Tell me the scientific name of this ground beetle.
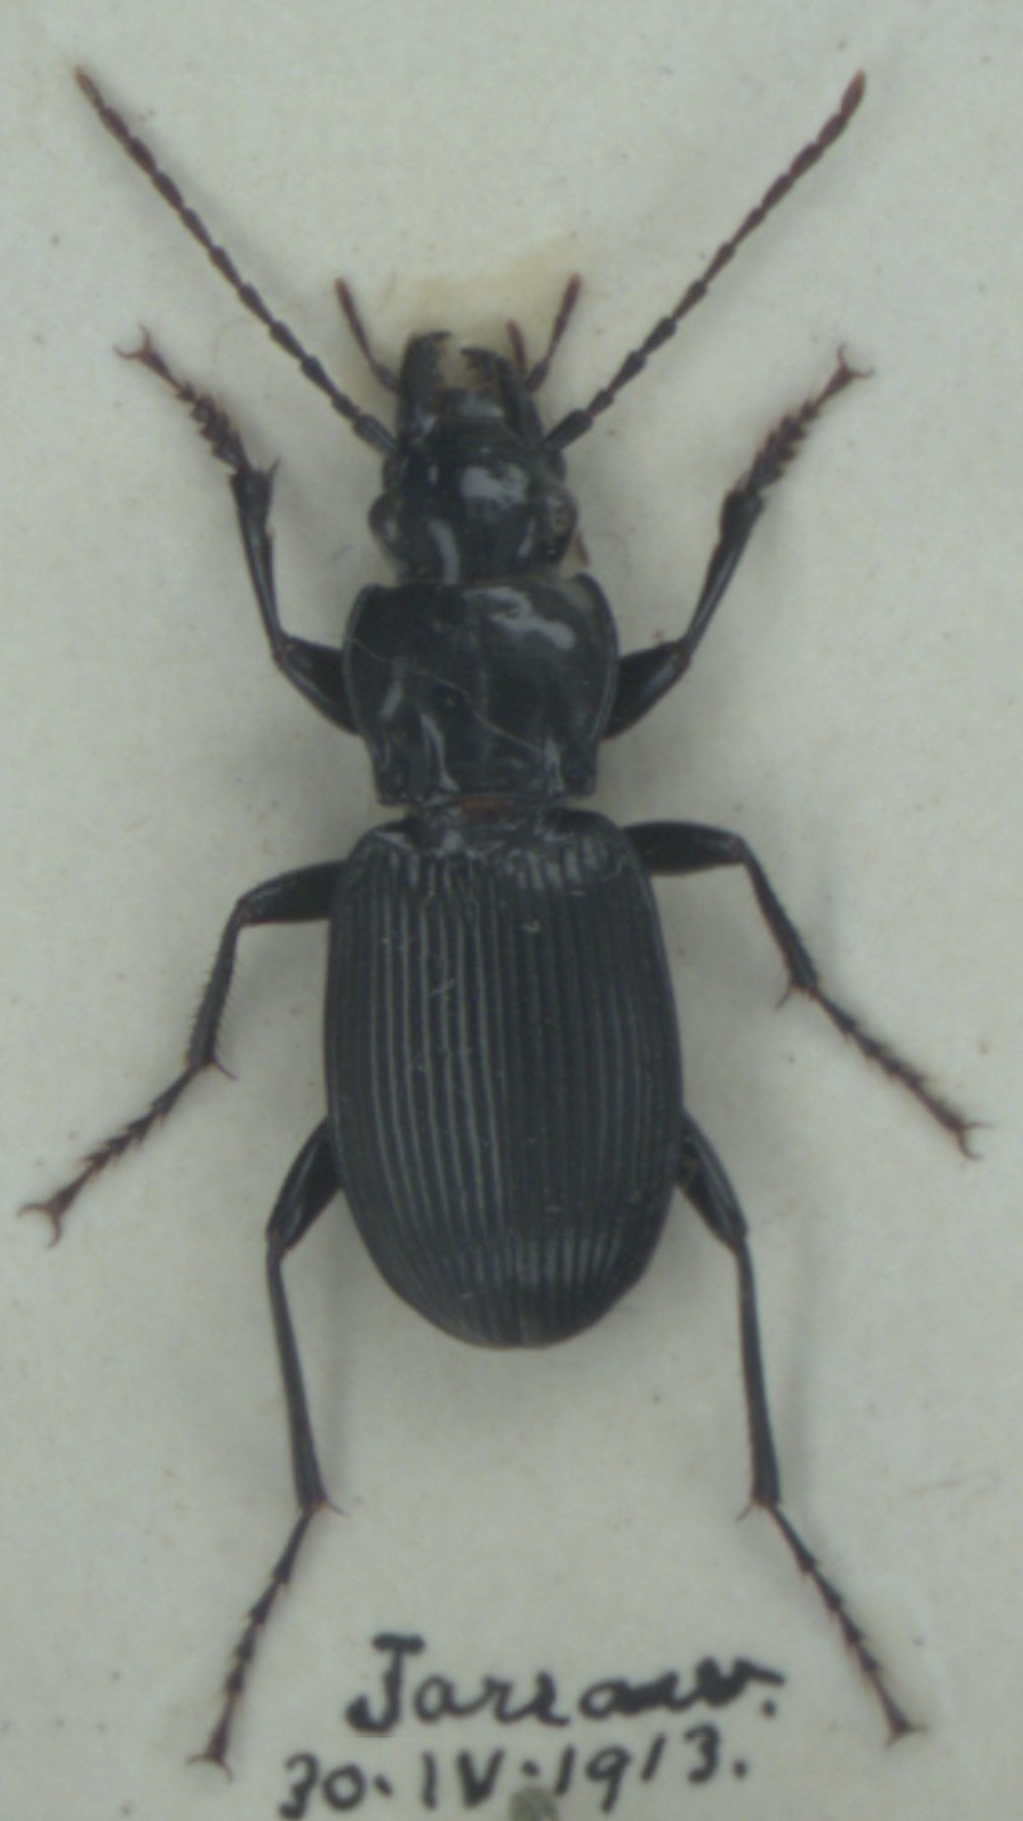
Pterostichus cristatus
